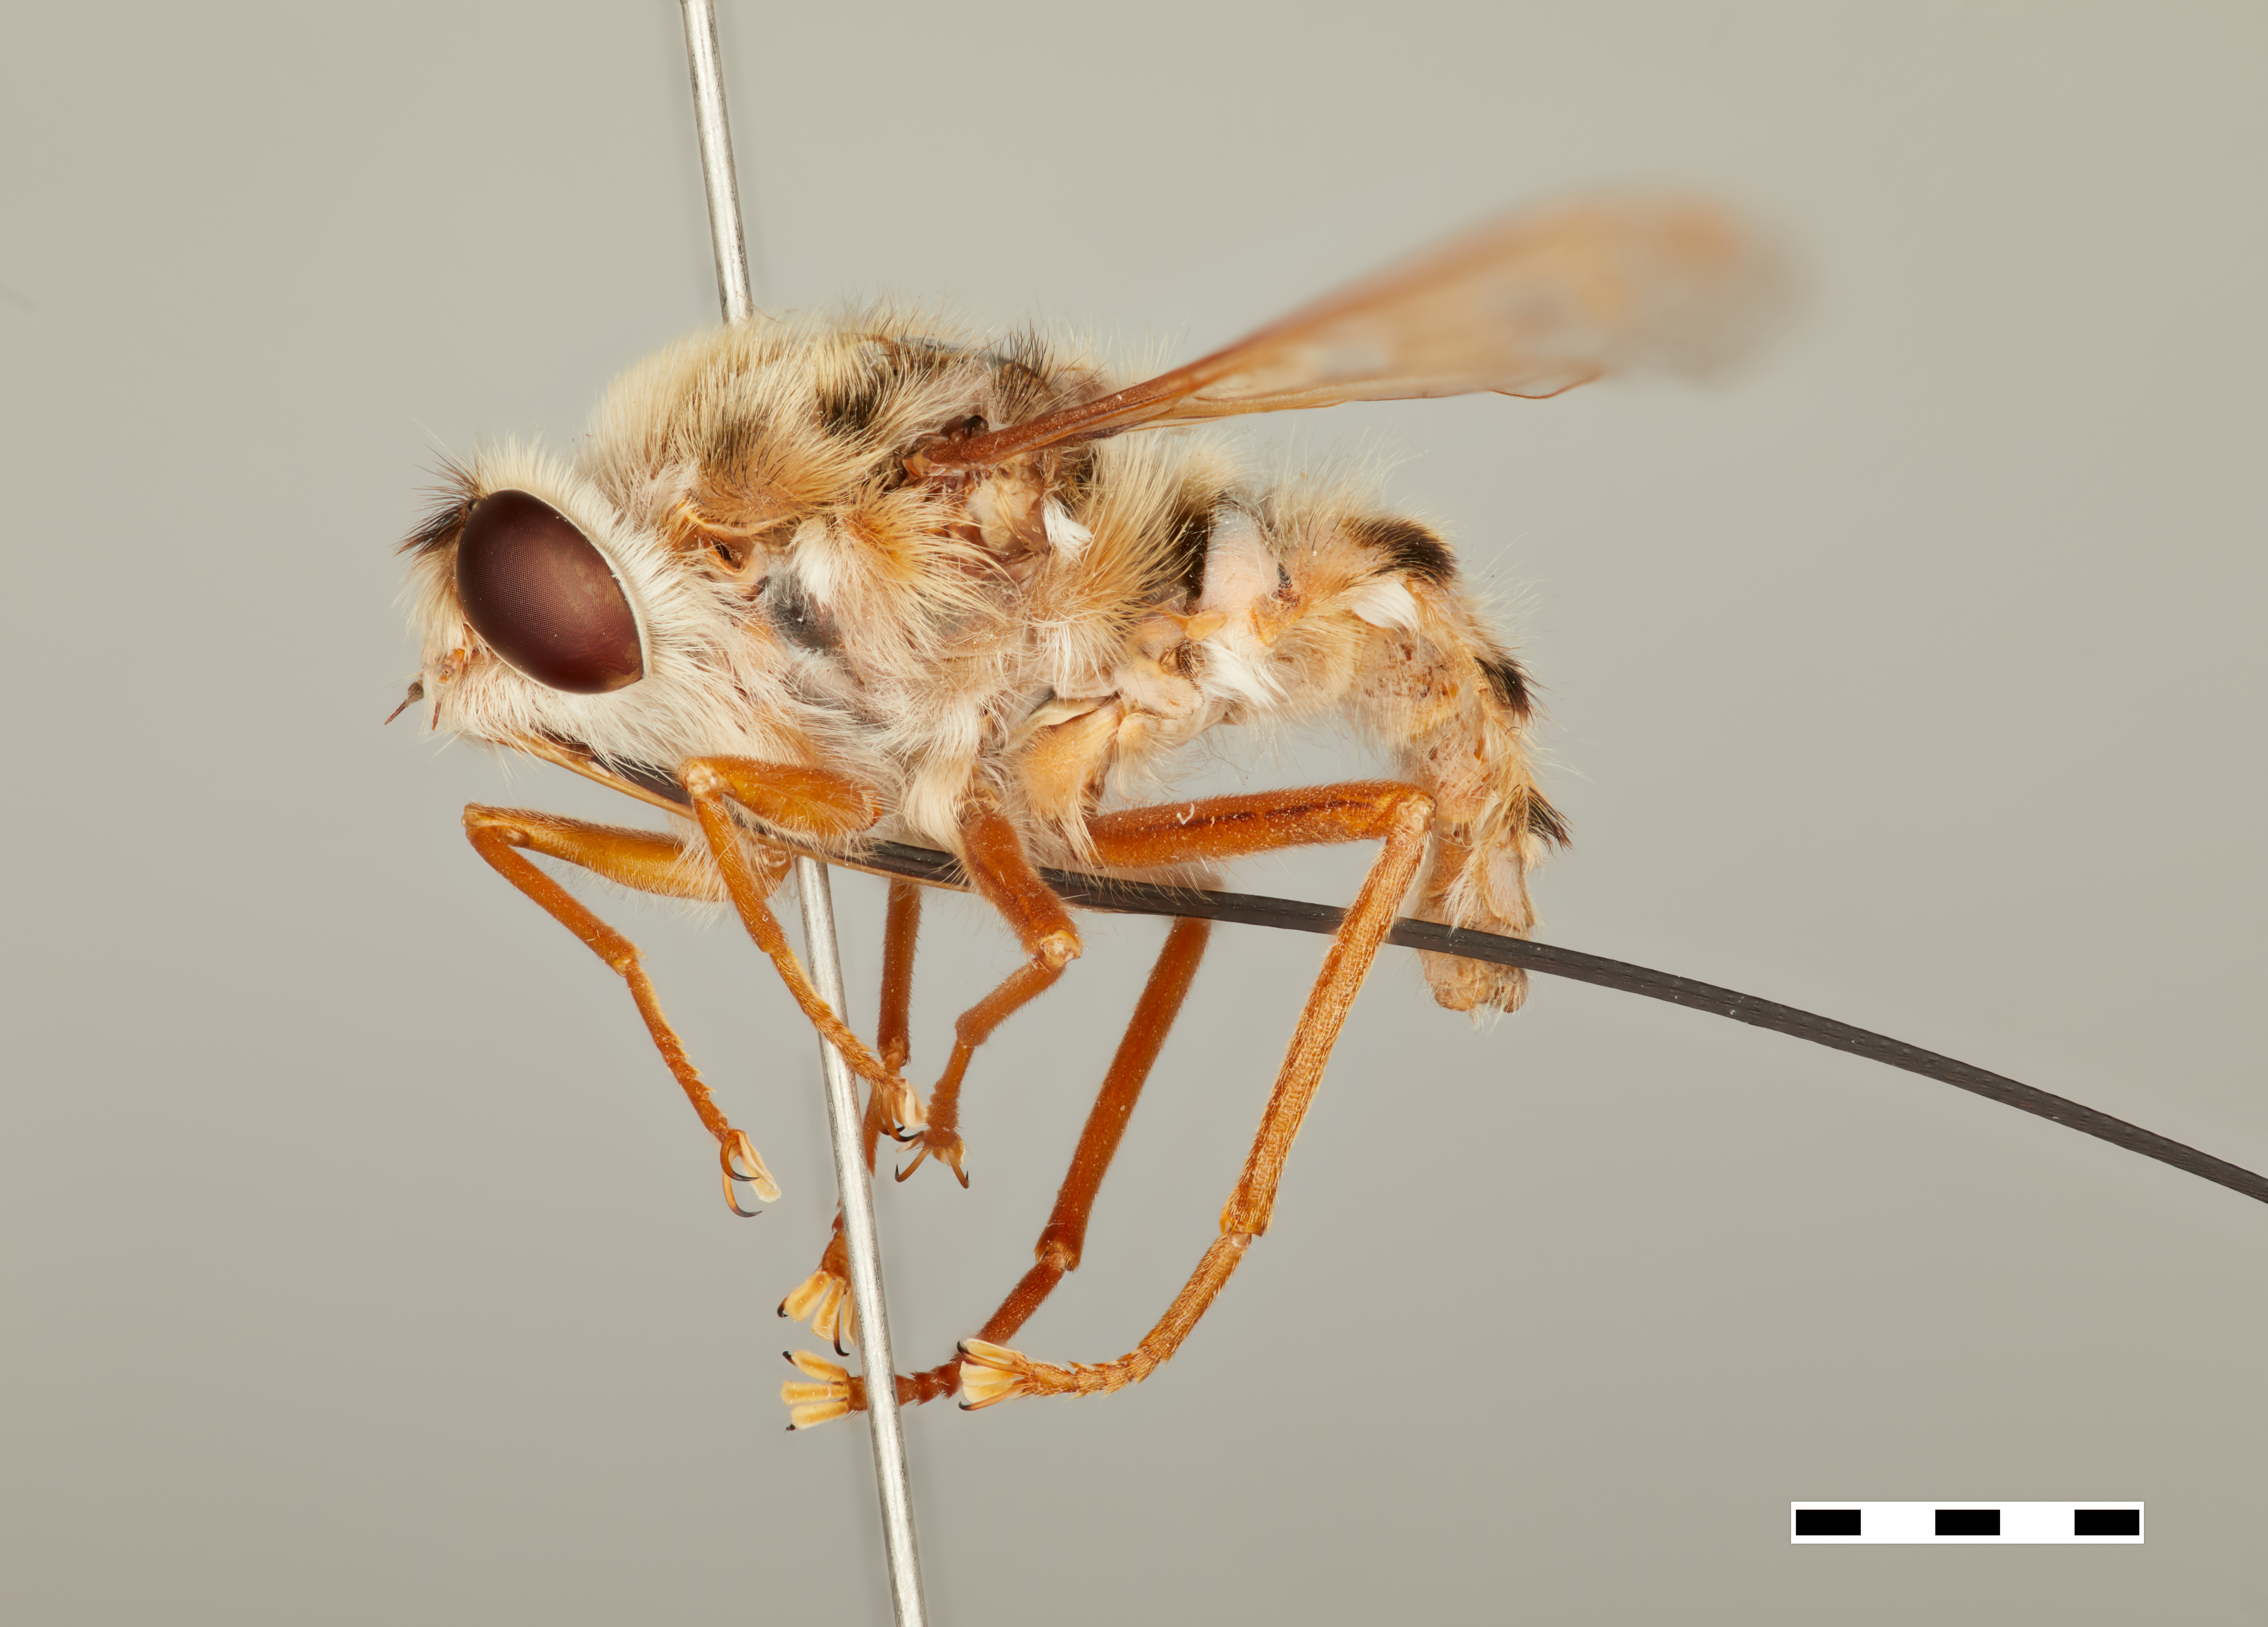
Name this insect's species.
Moegistorhynchus longirostris
